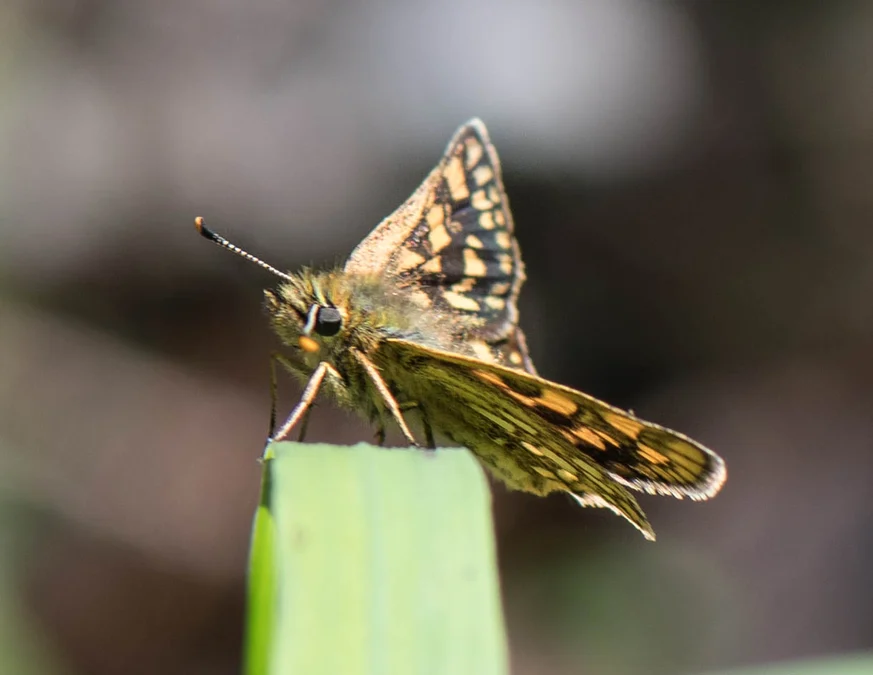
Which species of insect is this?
Carterocephalus palaemon
